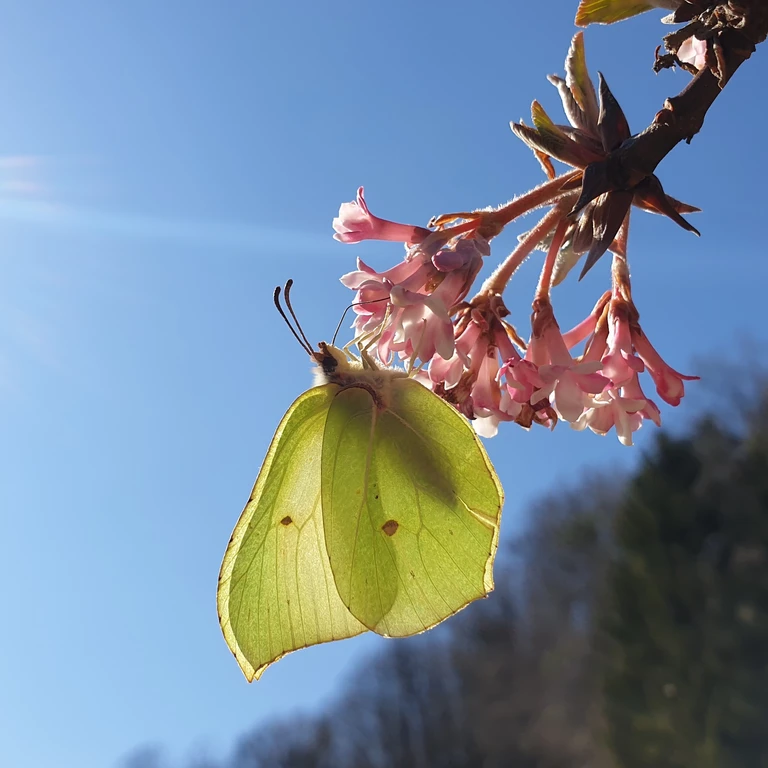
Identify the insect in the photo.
Gonepteryx rhamni
